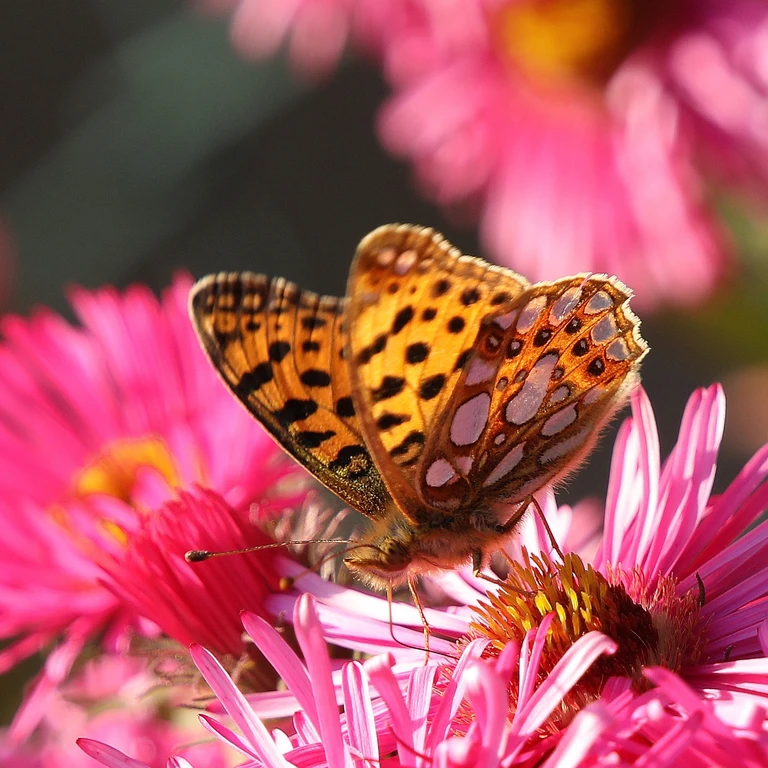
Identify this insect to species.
Issoria lathonia
